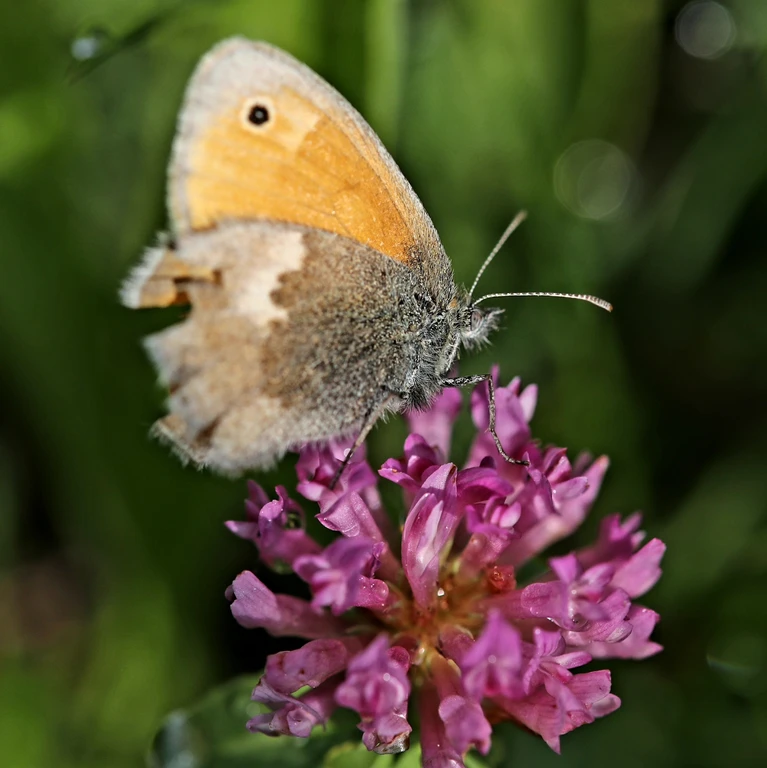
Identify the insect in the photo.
Coenonympha pamphilus
